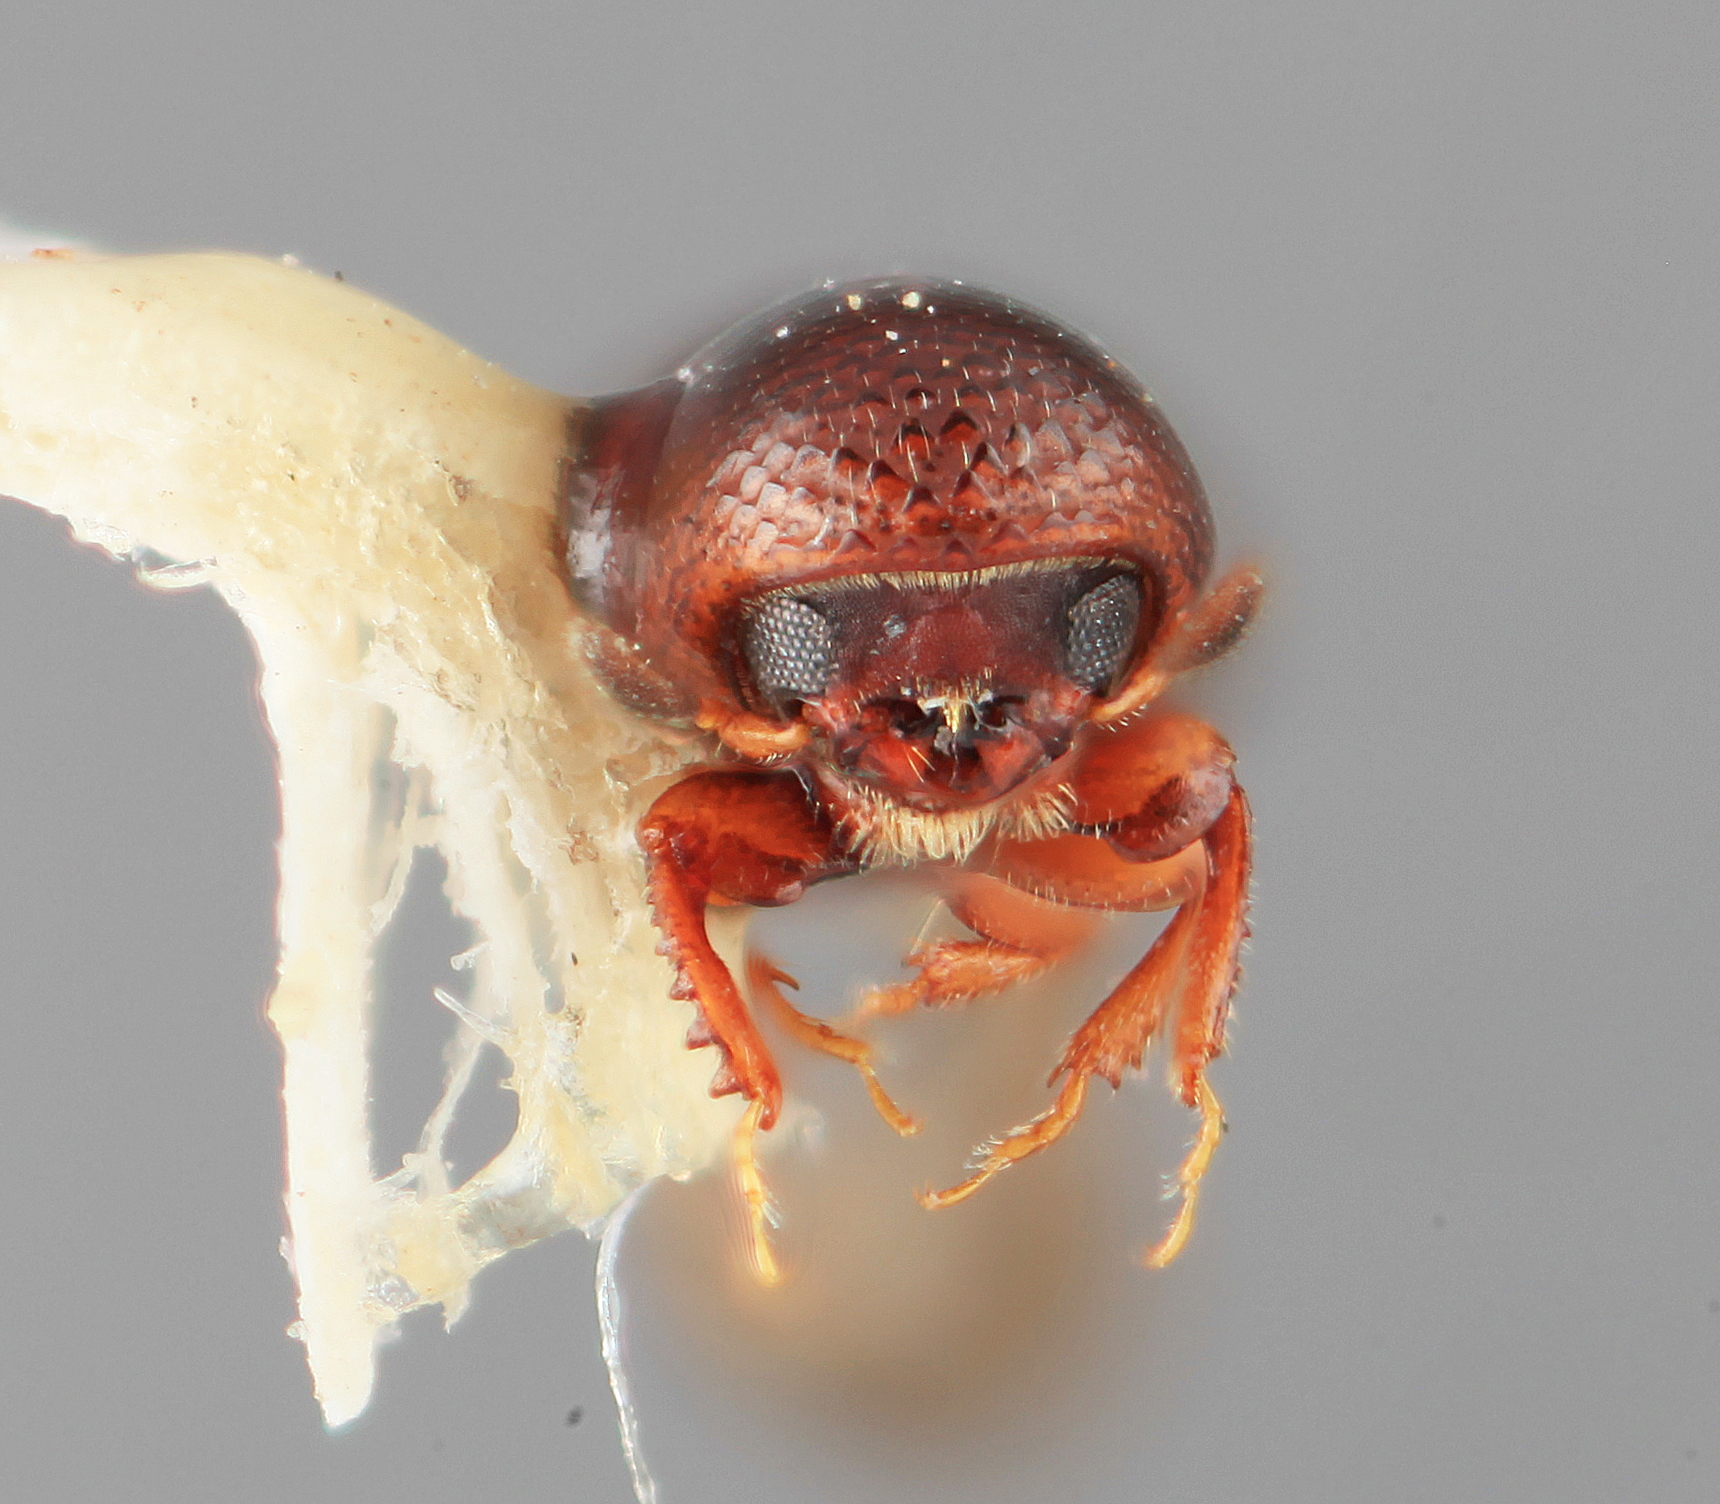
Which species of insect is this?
Tricolus capitalis
